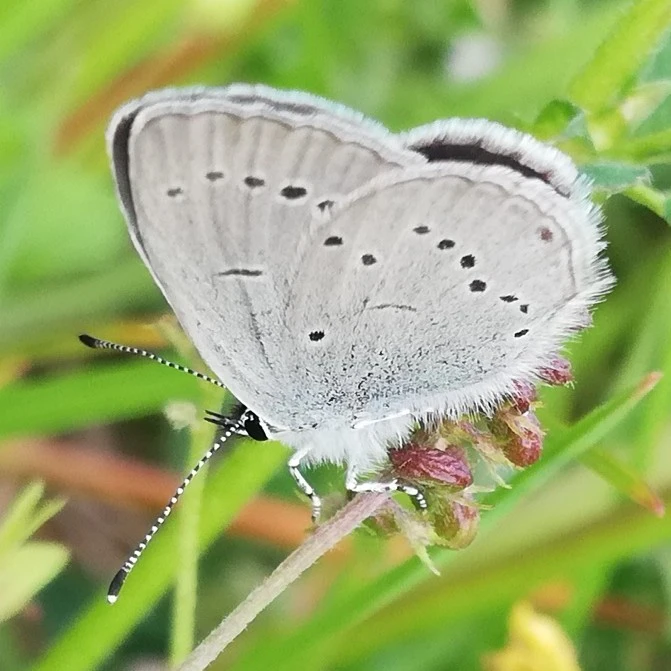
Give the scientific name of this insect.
Cupido minimus
